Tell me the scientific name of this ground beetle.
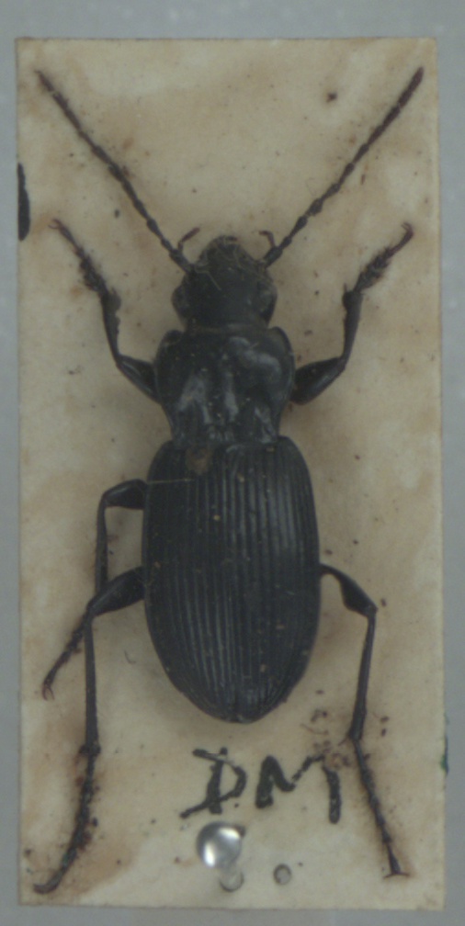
Pterostichus cristatus
